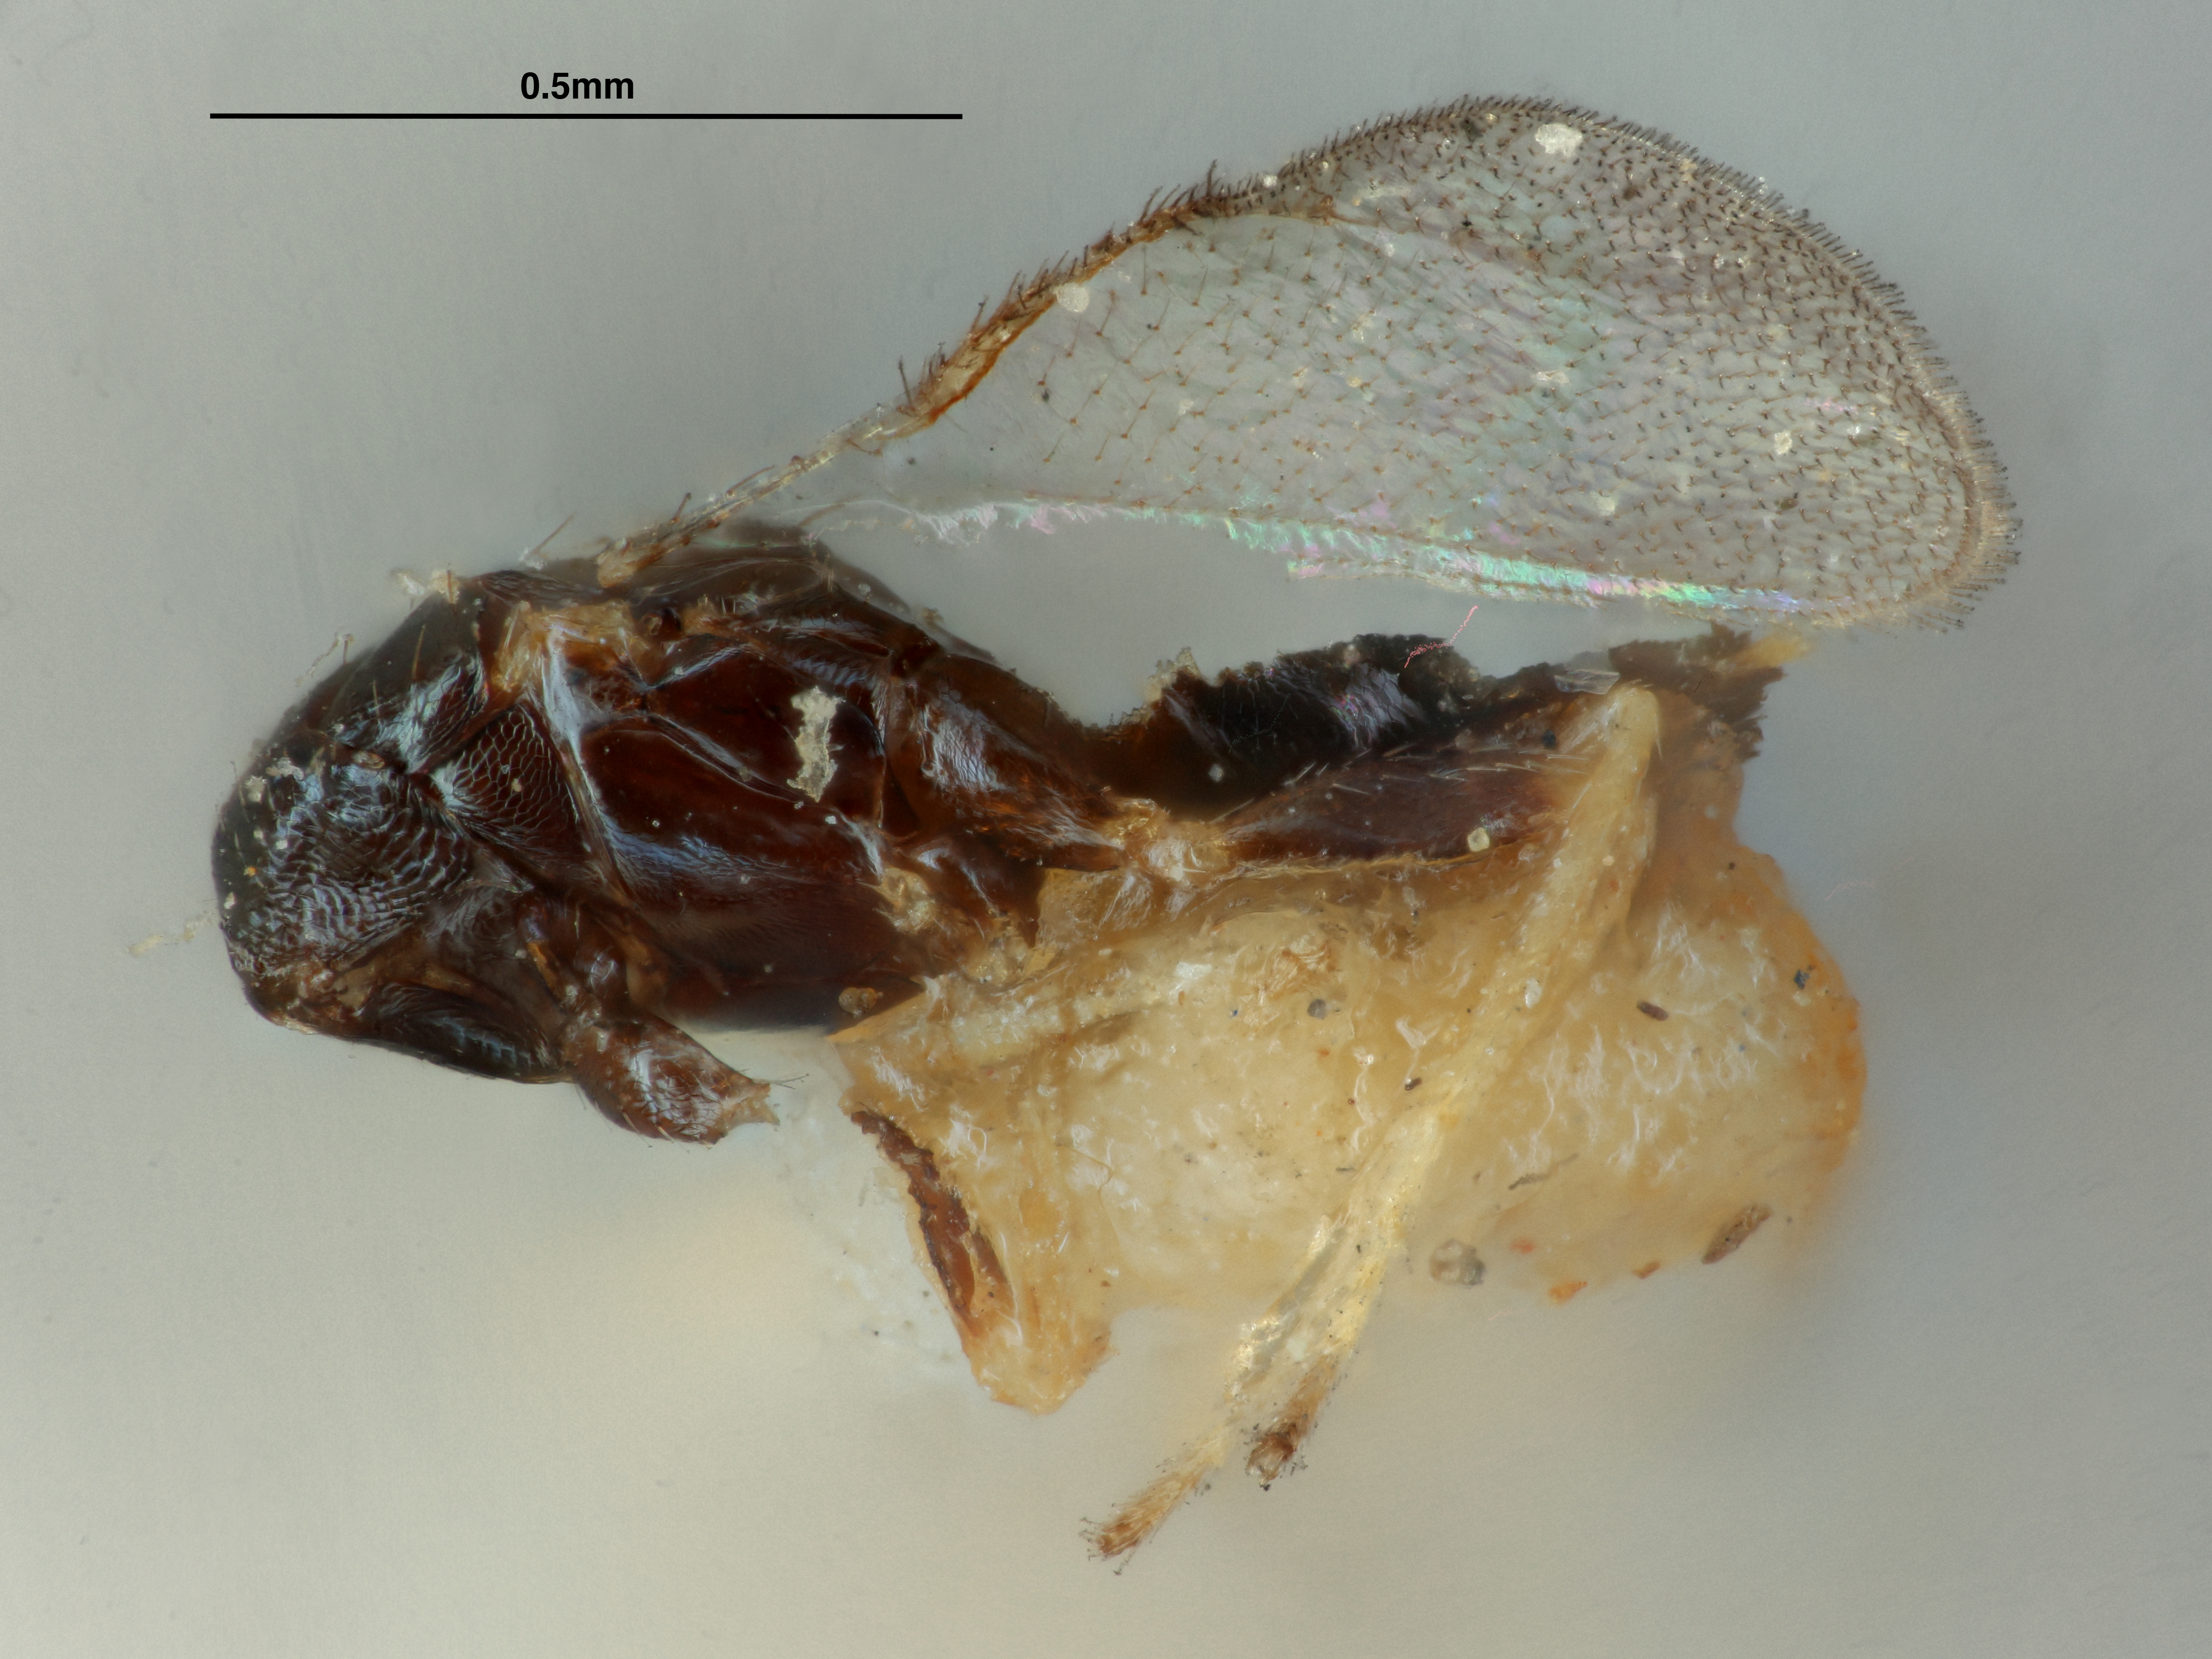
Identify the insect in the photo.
Tetrastichus rosae
